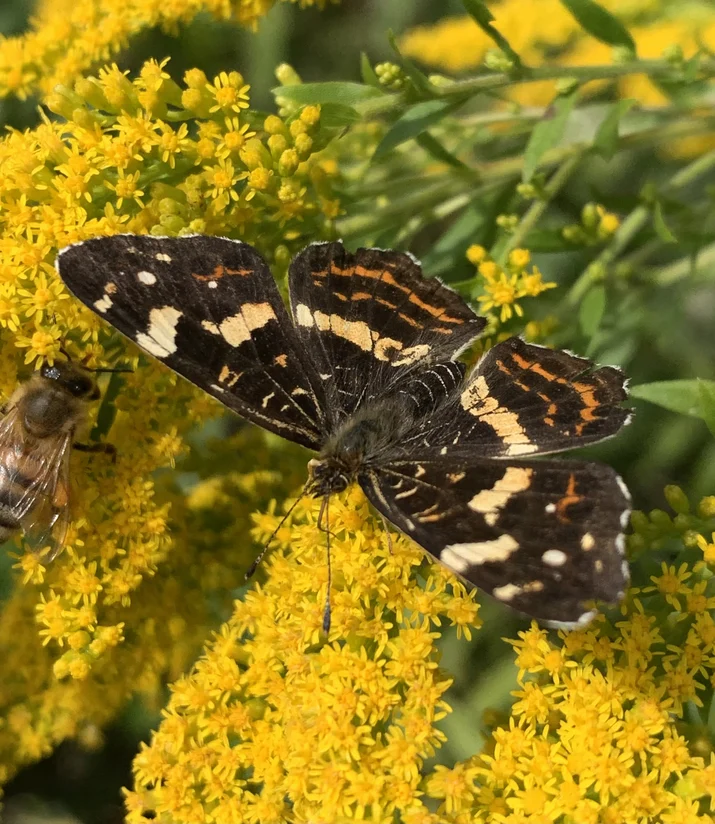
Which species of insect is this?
Araschnia levana
